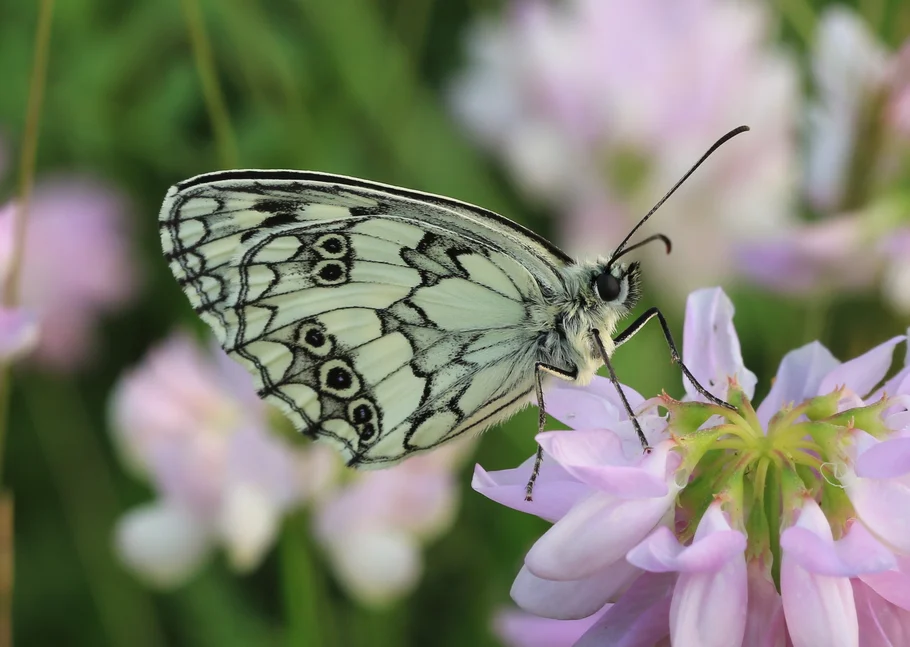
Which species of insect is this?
Melanargia galathea
